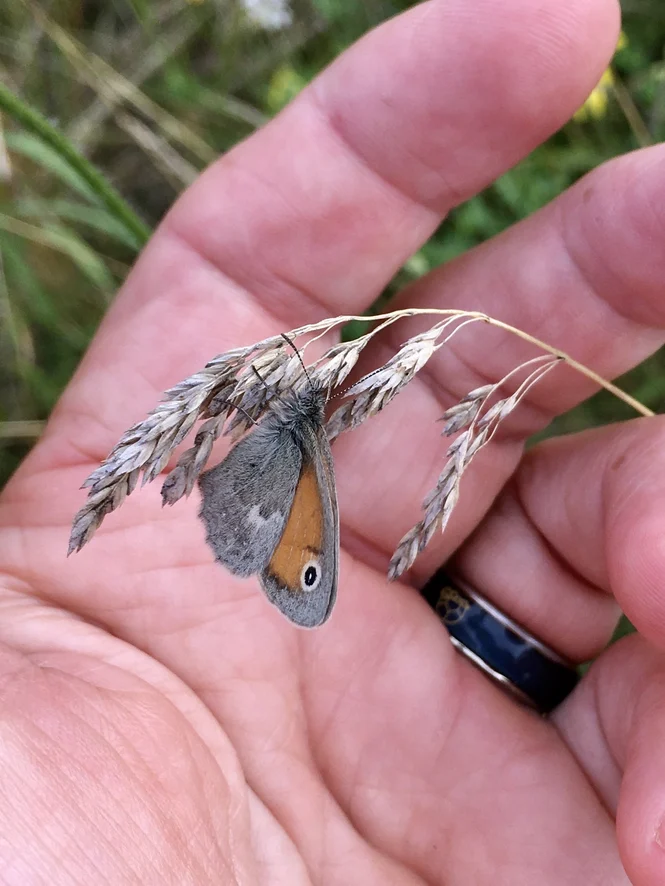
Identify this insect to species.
Coenonympha pamphilus
